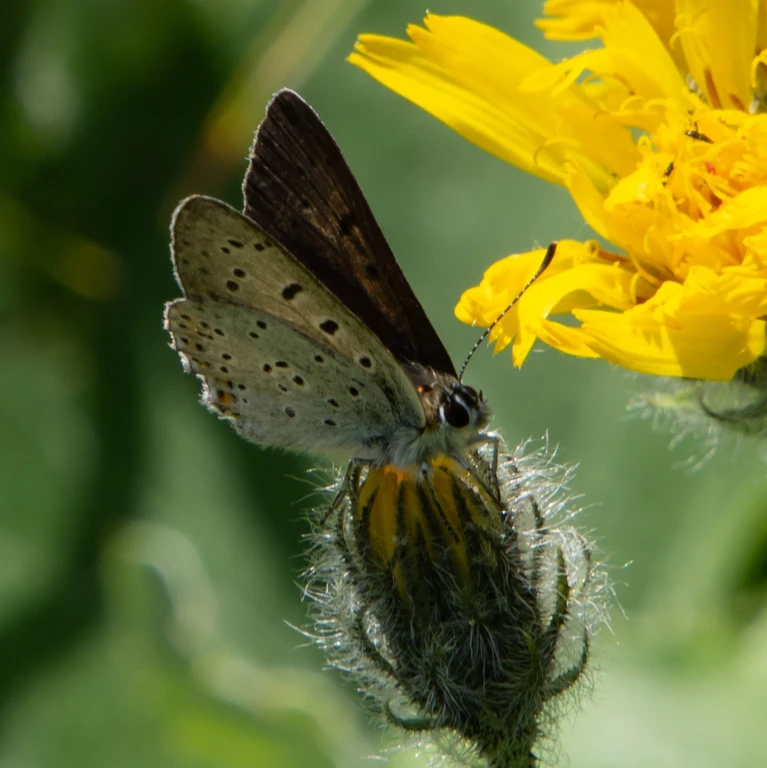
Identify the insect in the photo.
Lycaena tityrus (also Loweia tityrus)
